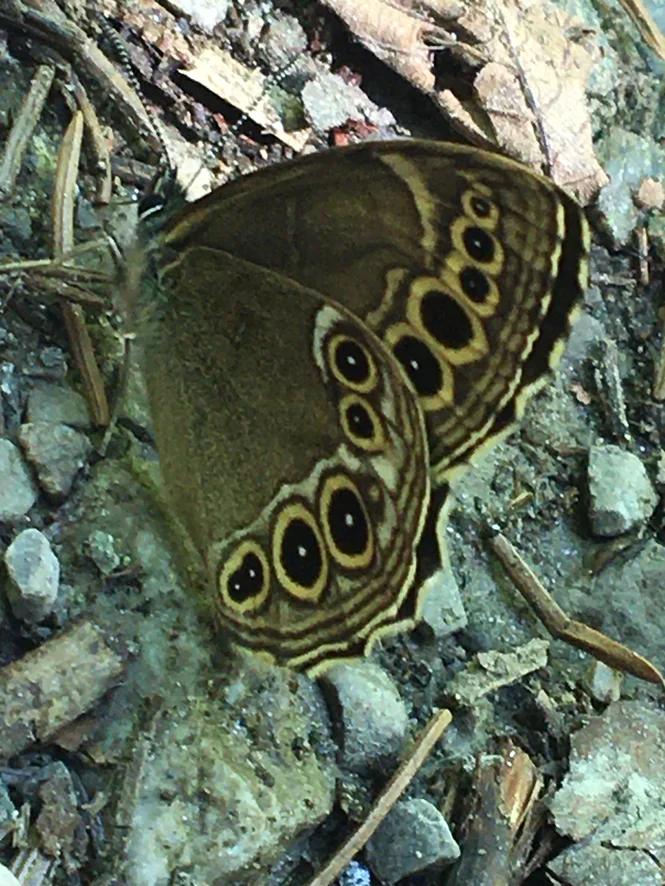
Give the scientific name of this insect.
Lopinga achine (also Pararge achine)
